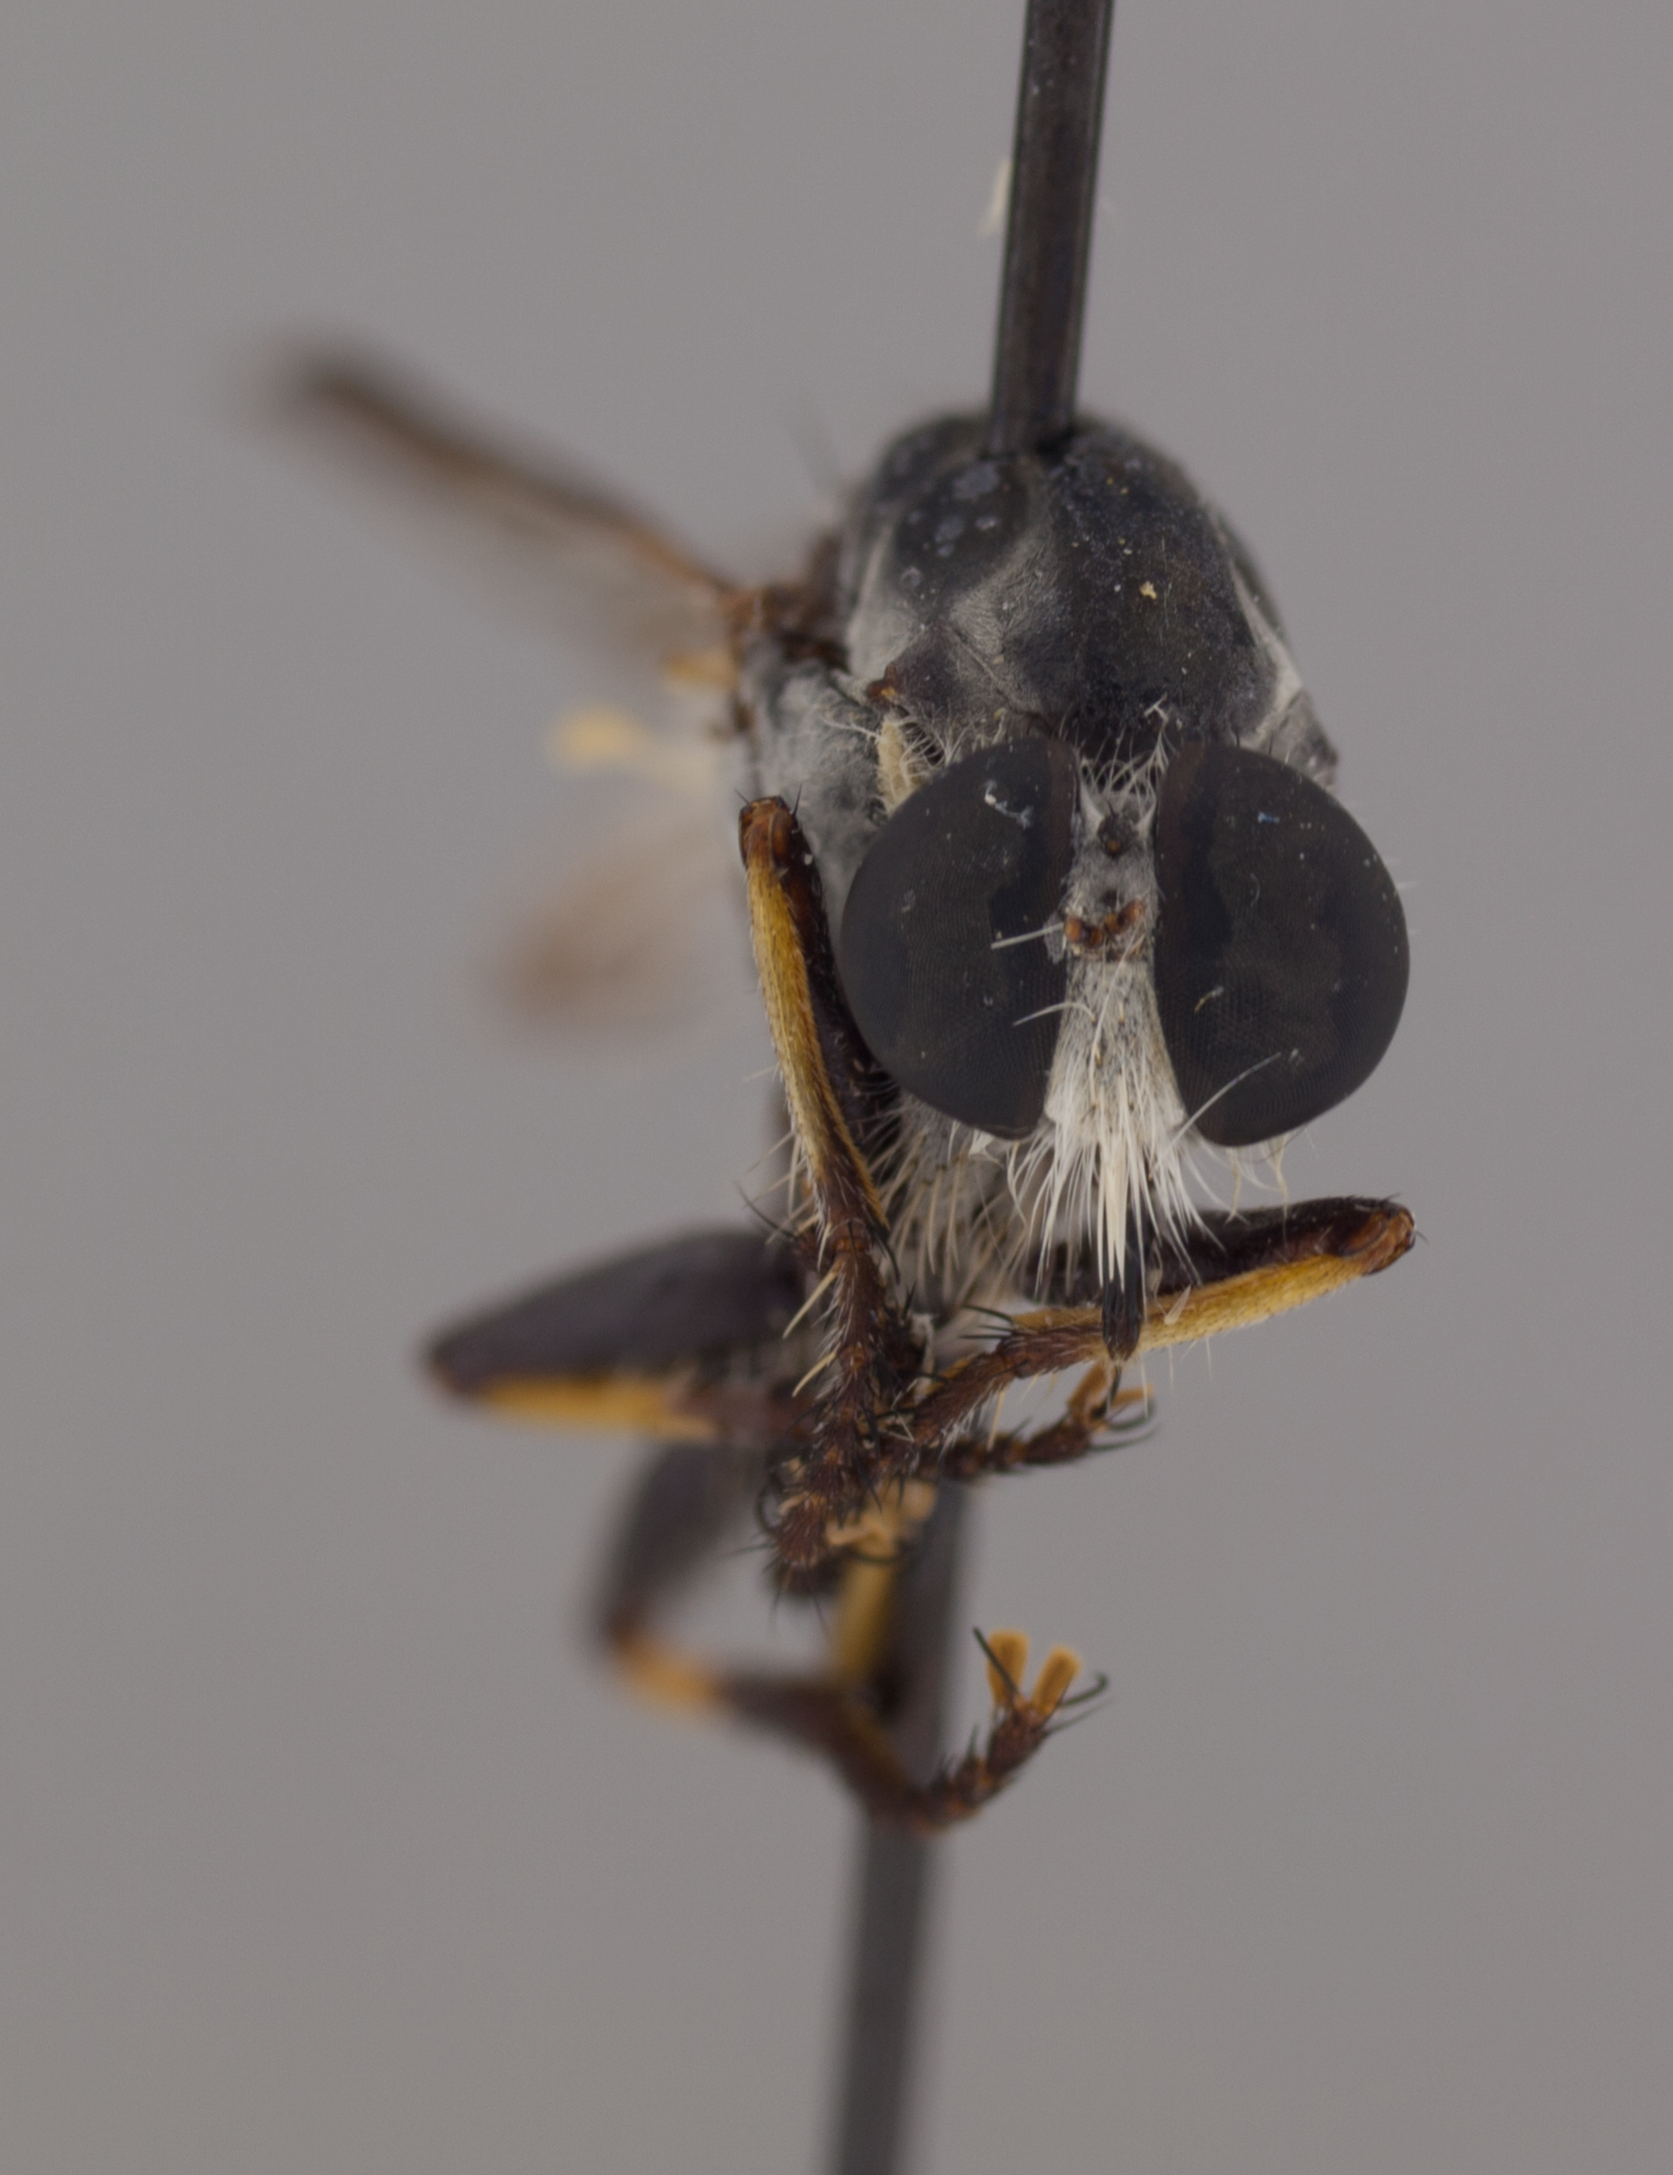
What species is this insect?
Ommatius pulverius
